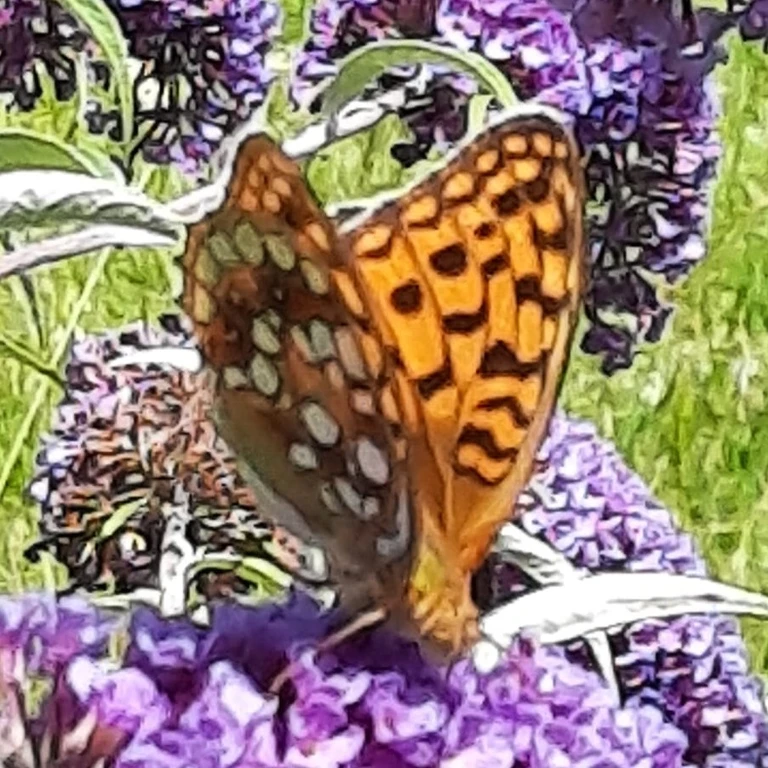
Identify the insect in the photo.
Fabriciana adippe
